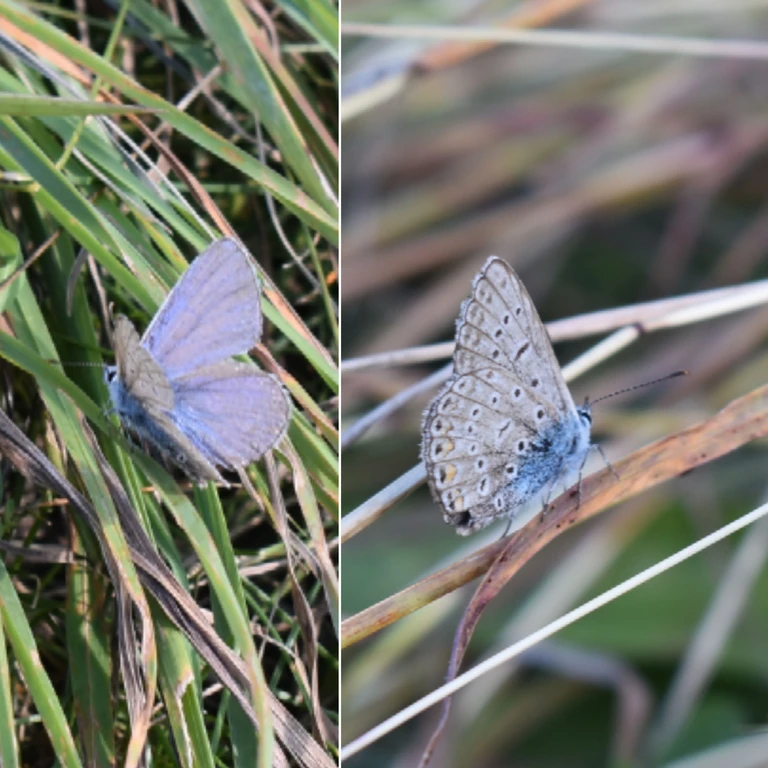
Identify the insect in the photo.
Polyommatus icarus
